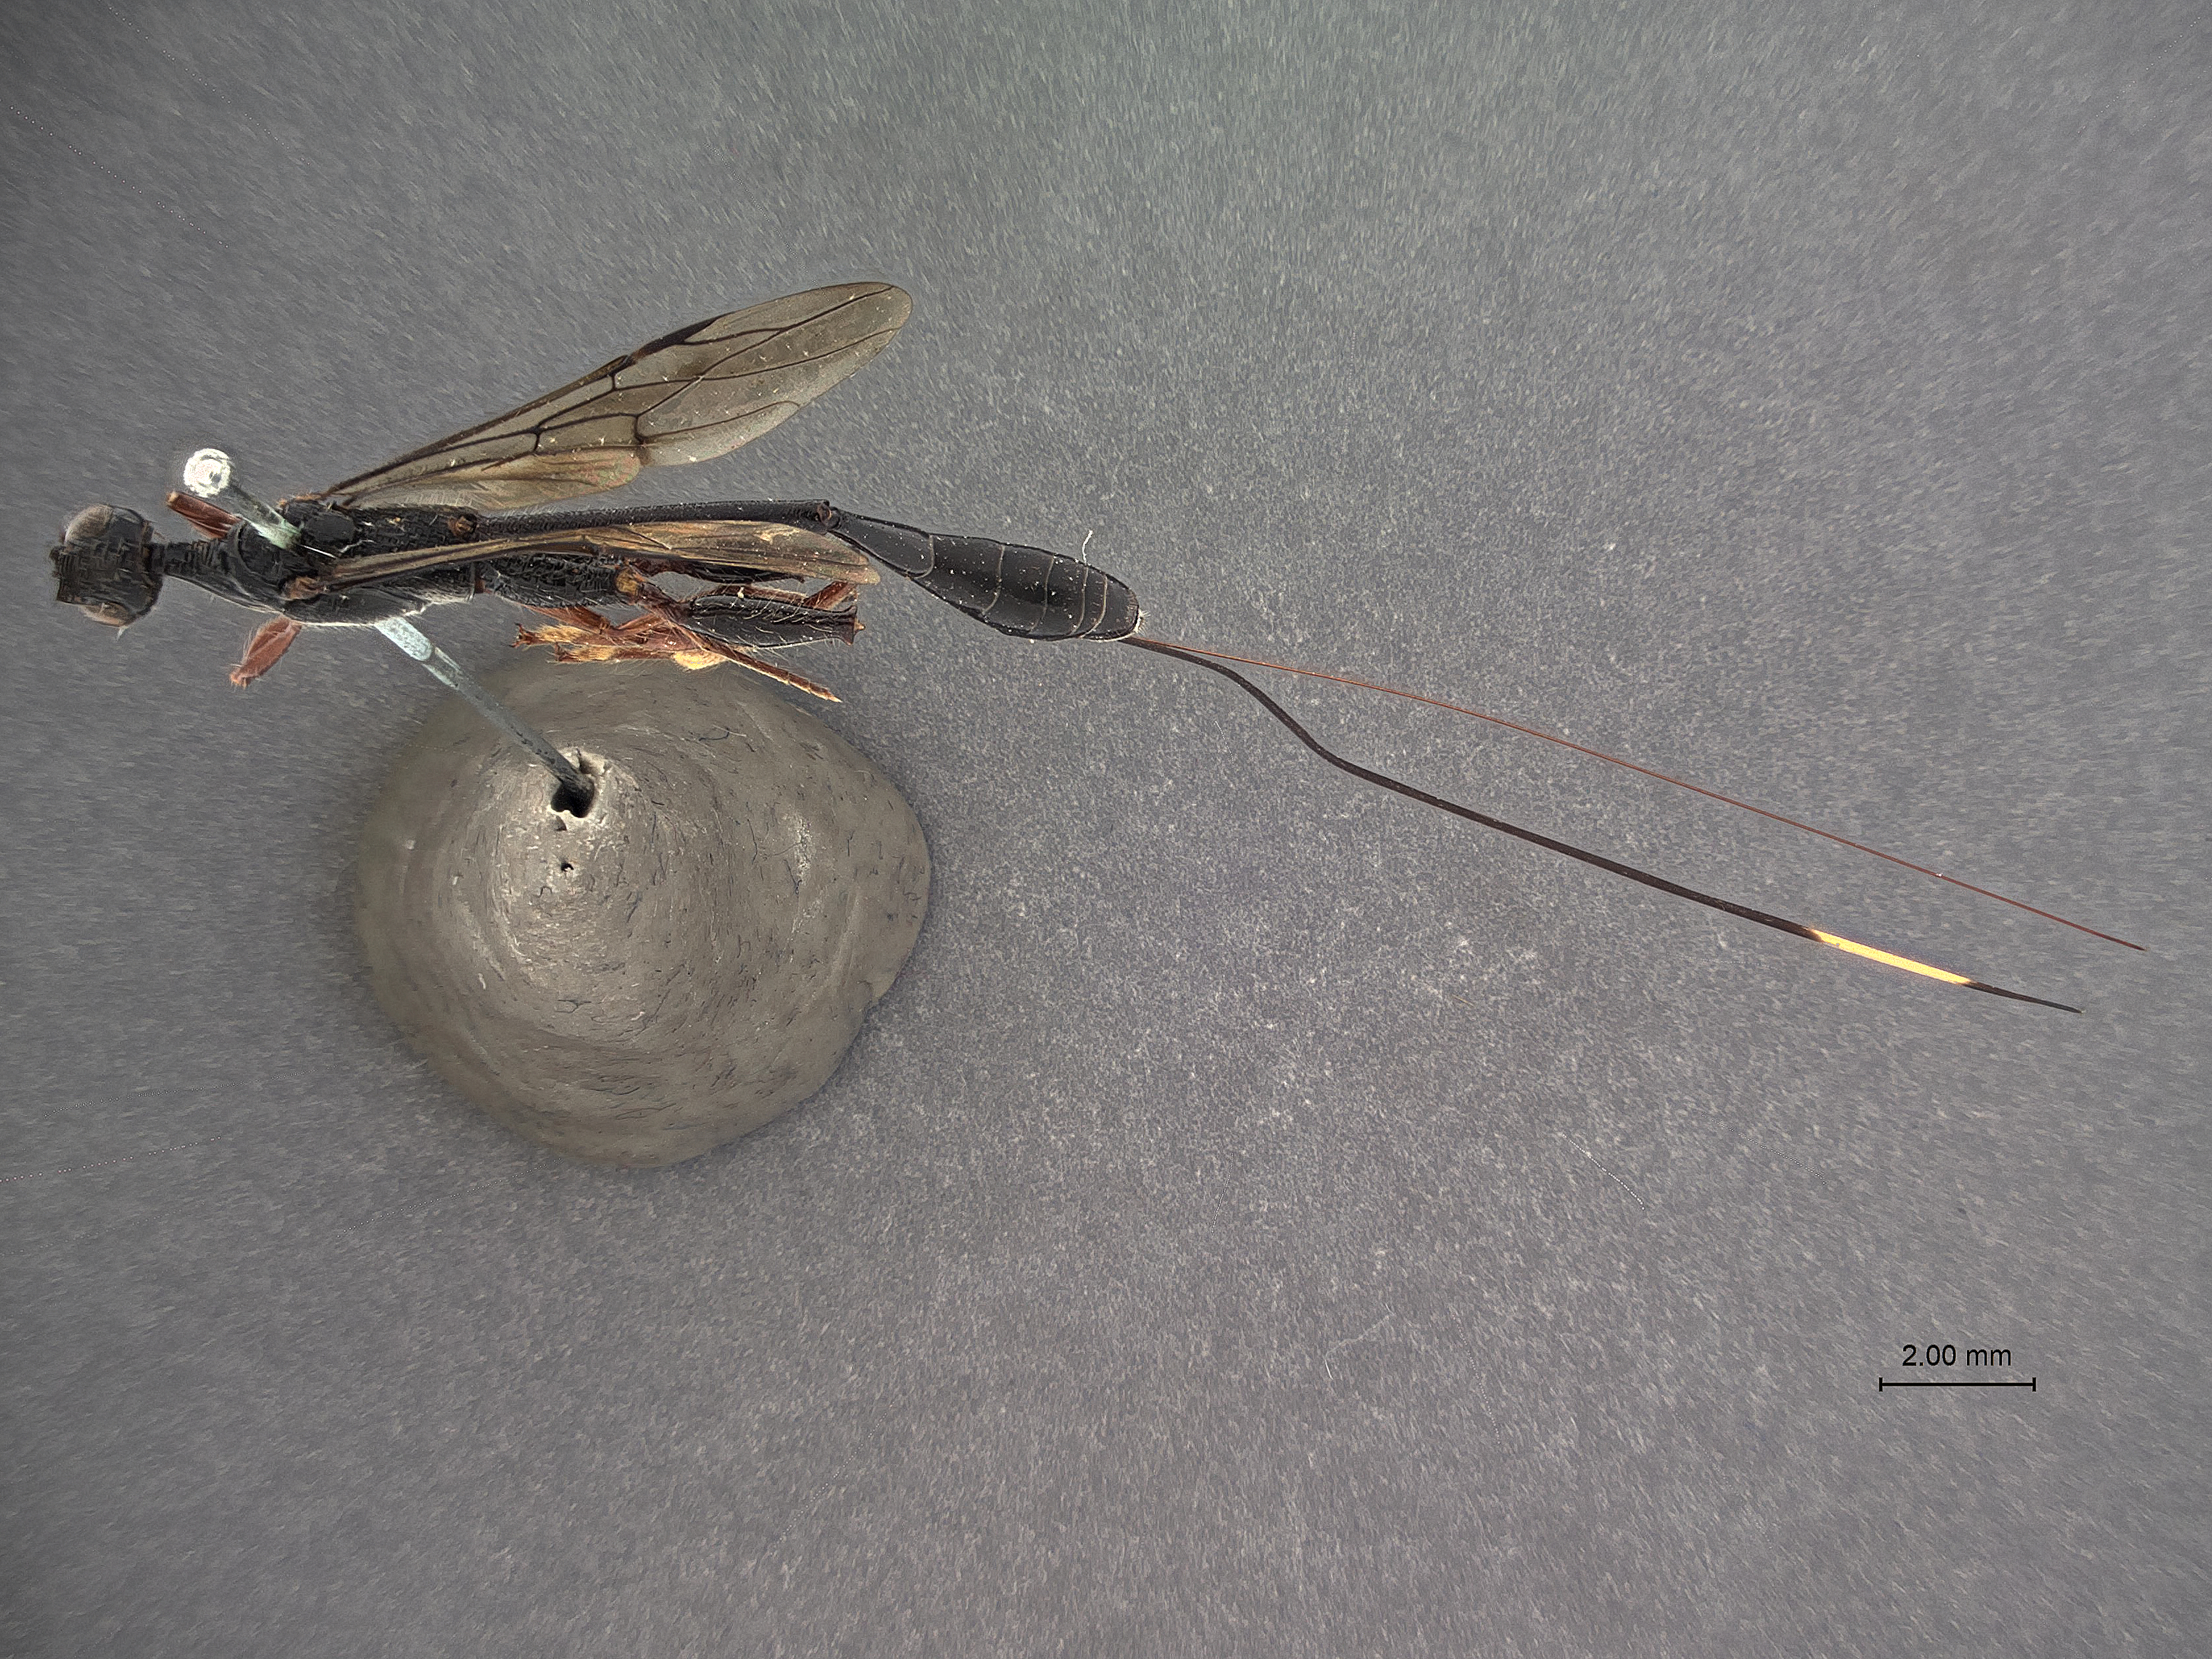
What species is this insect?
Stephanus tinctipennis
